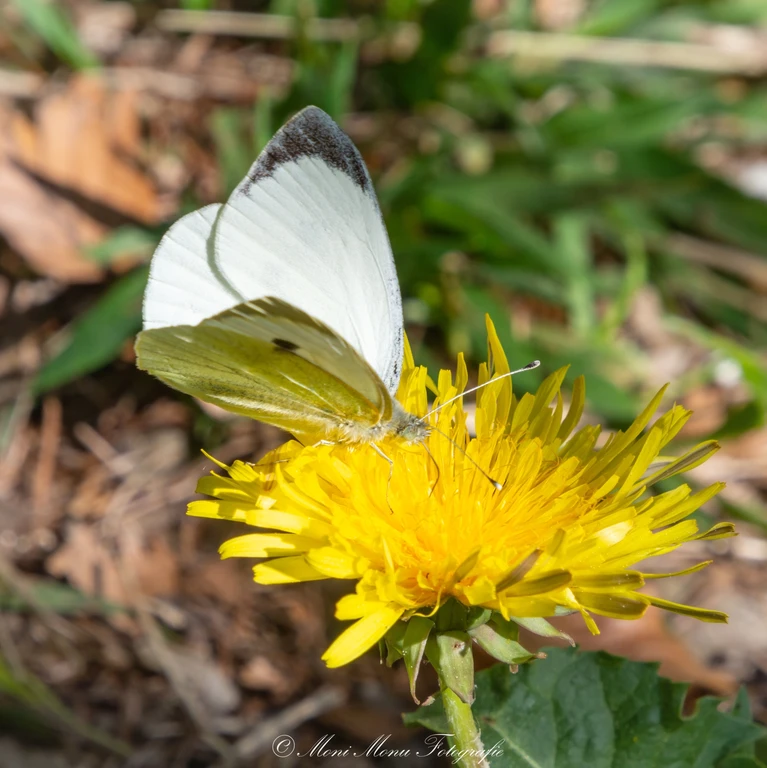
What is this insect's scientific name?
Pieris brassicae
